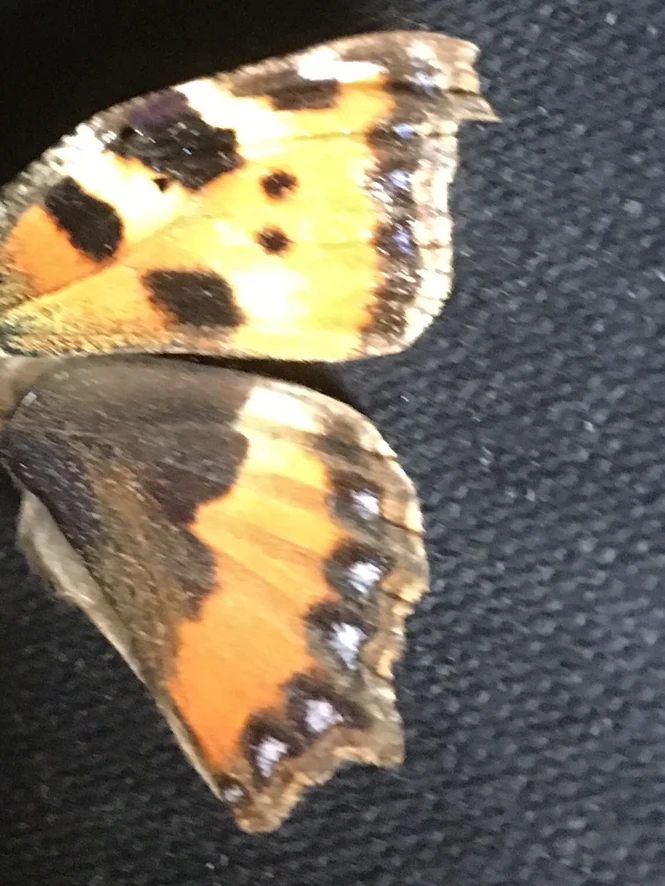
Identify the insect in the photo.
Aglais urticae
